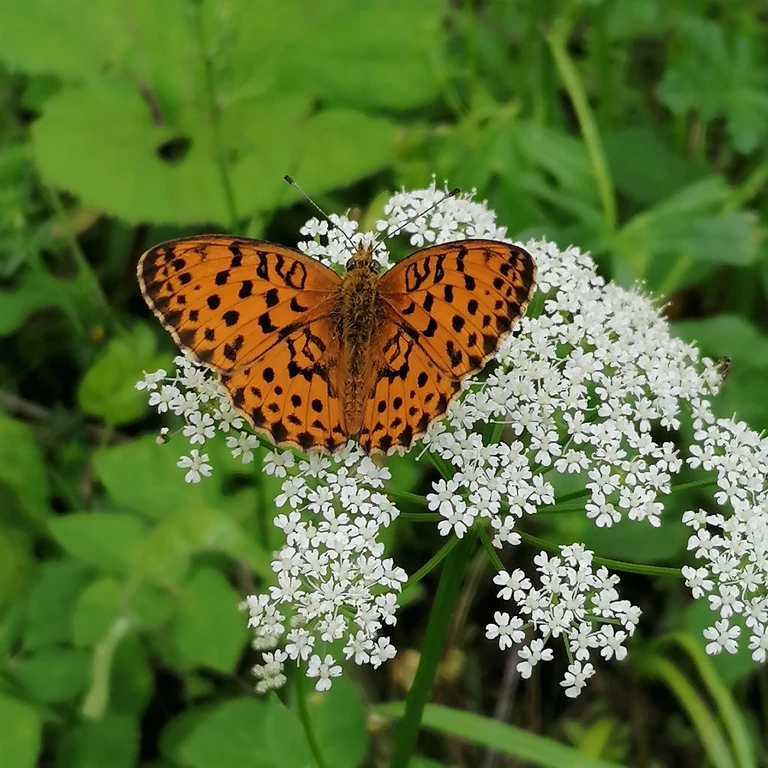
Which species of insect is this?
Brenthis daphne
